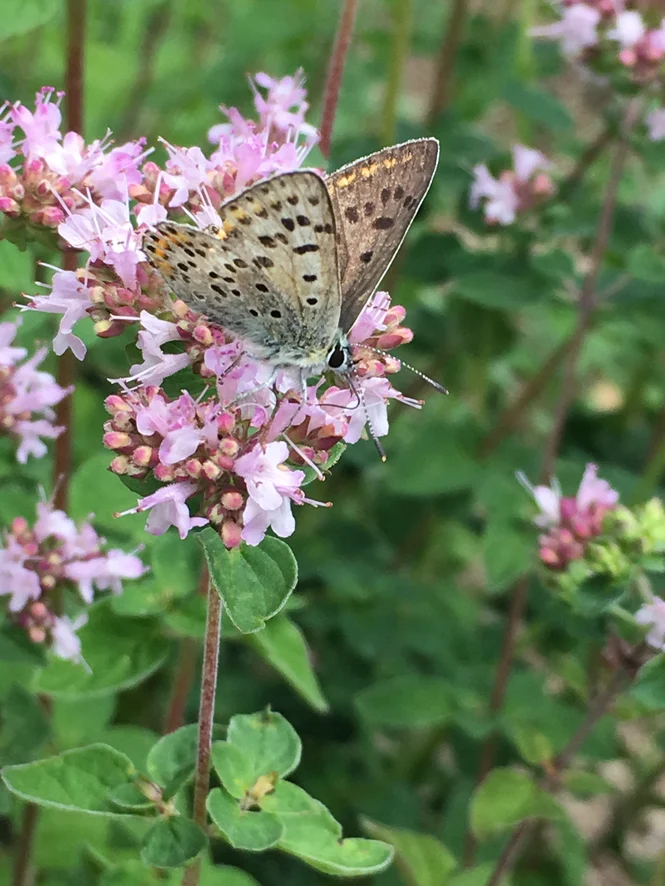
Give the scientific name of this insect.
Lycaena tityrus (also Loweia tityrus)
